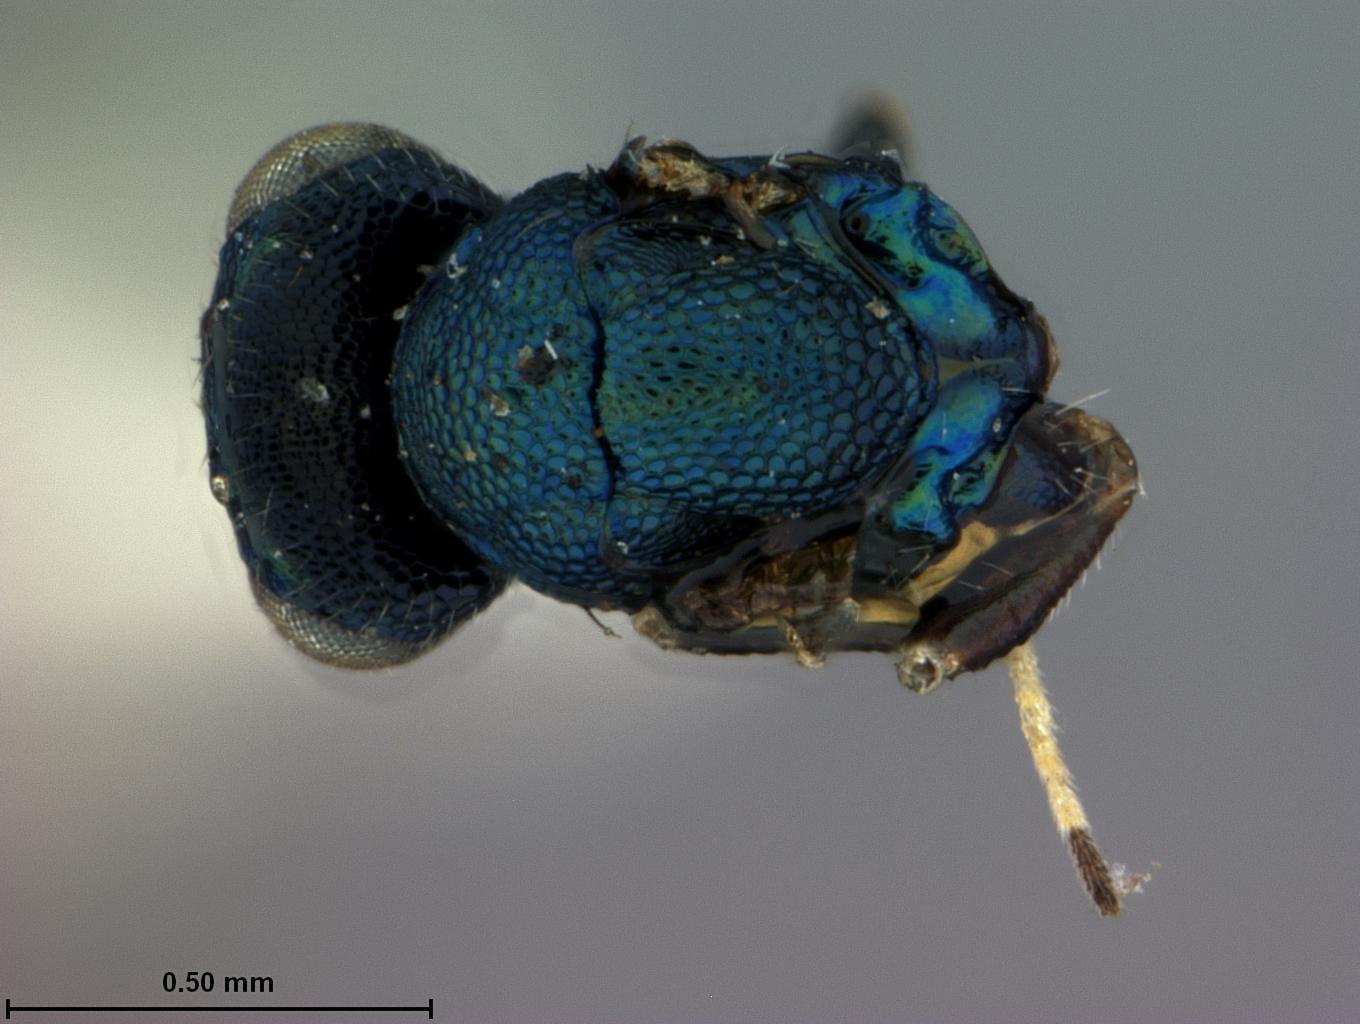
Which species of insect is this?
Entedon columbiana
